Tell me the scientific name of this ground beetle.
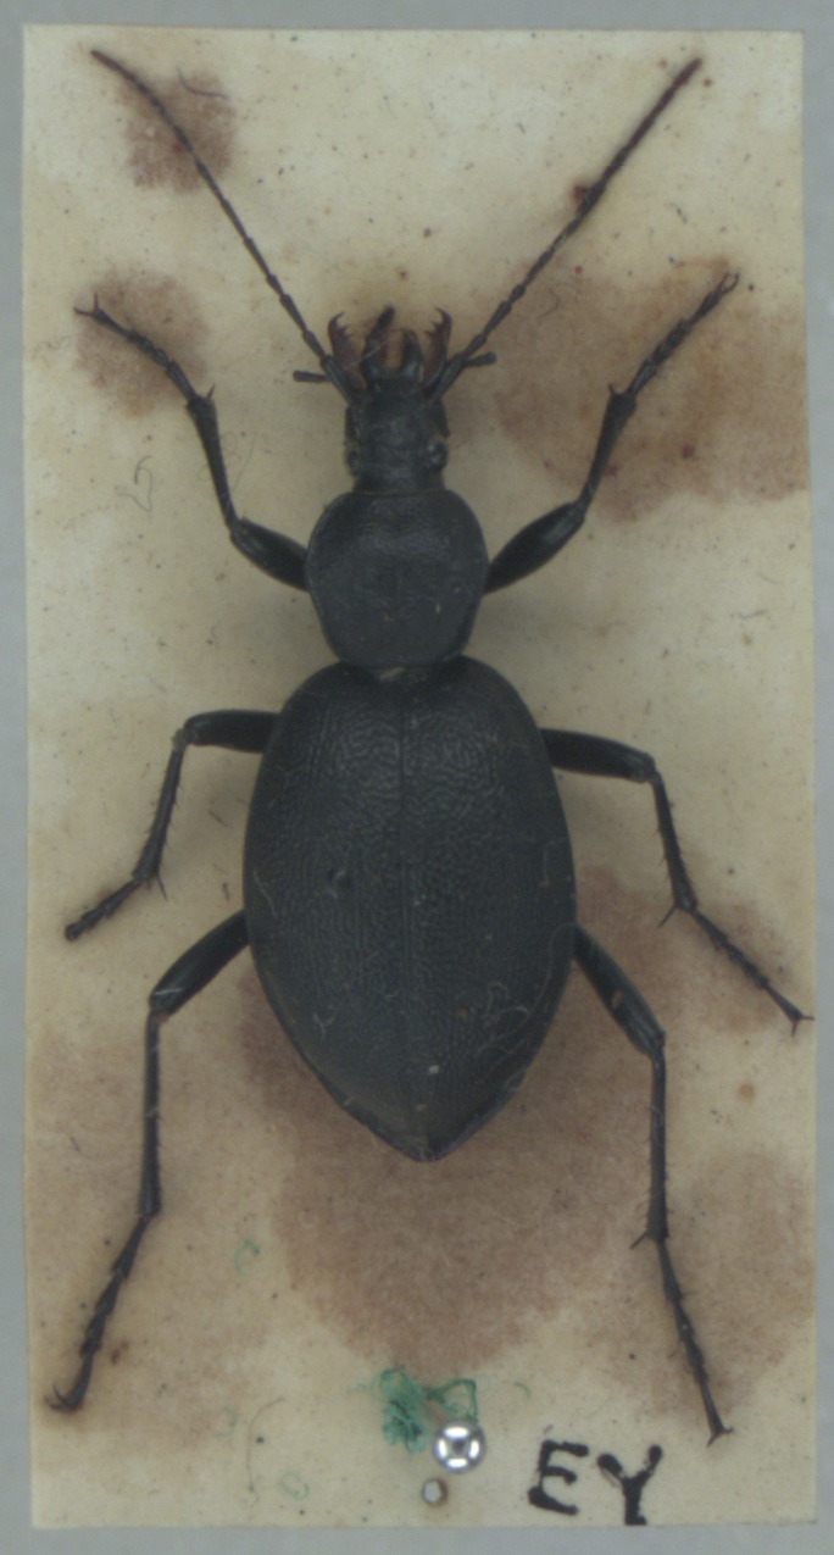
Cychrus caraboides
